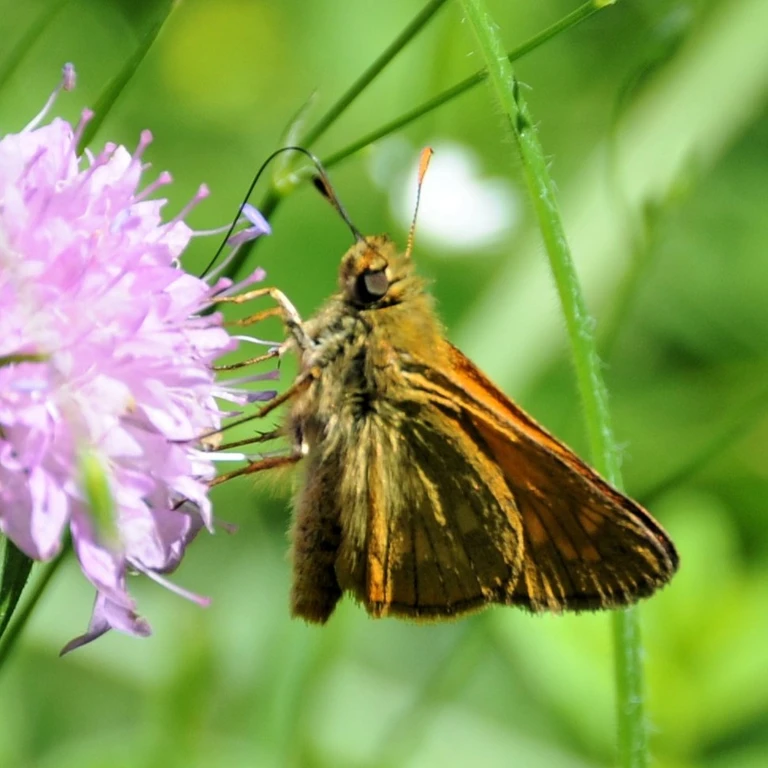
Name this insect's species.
Ochlodes sylvanus (also Ochlodes venata)
